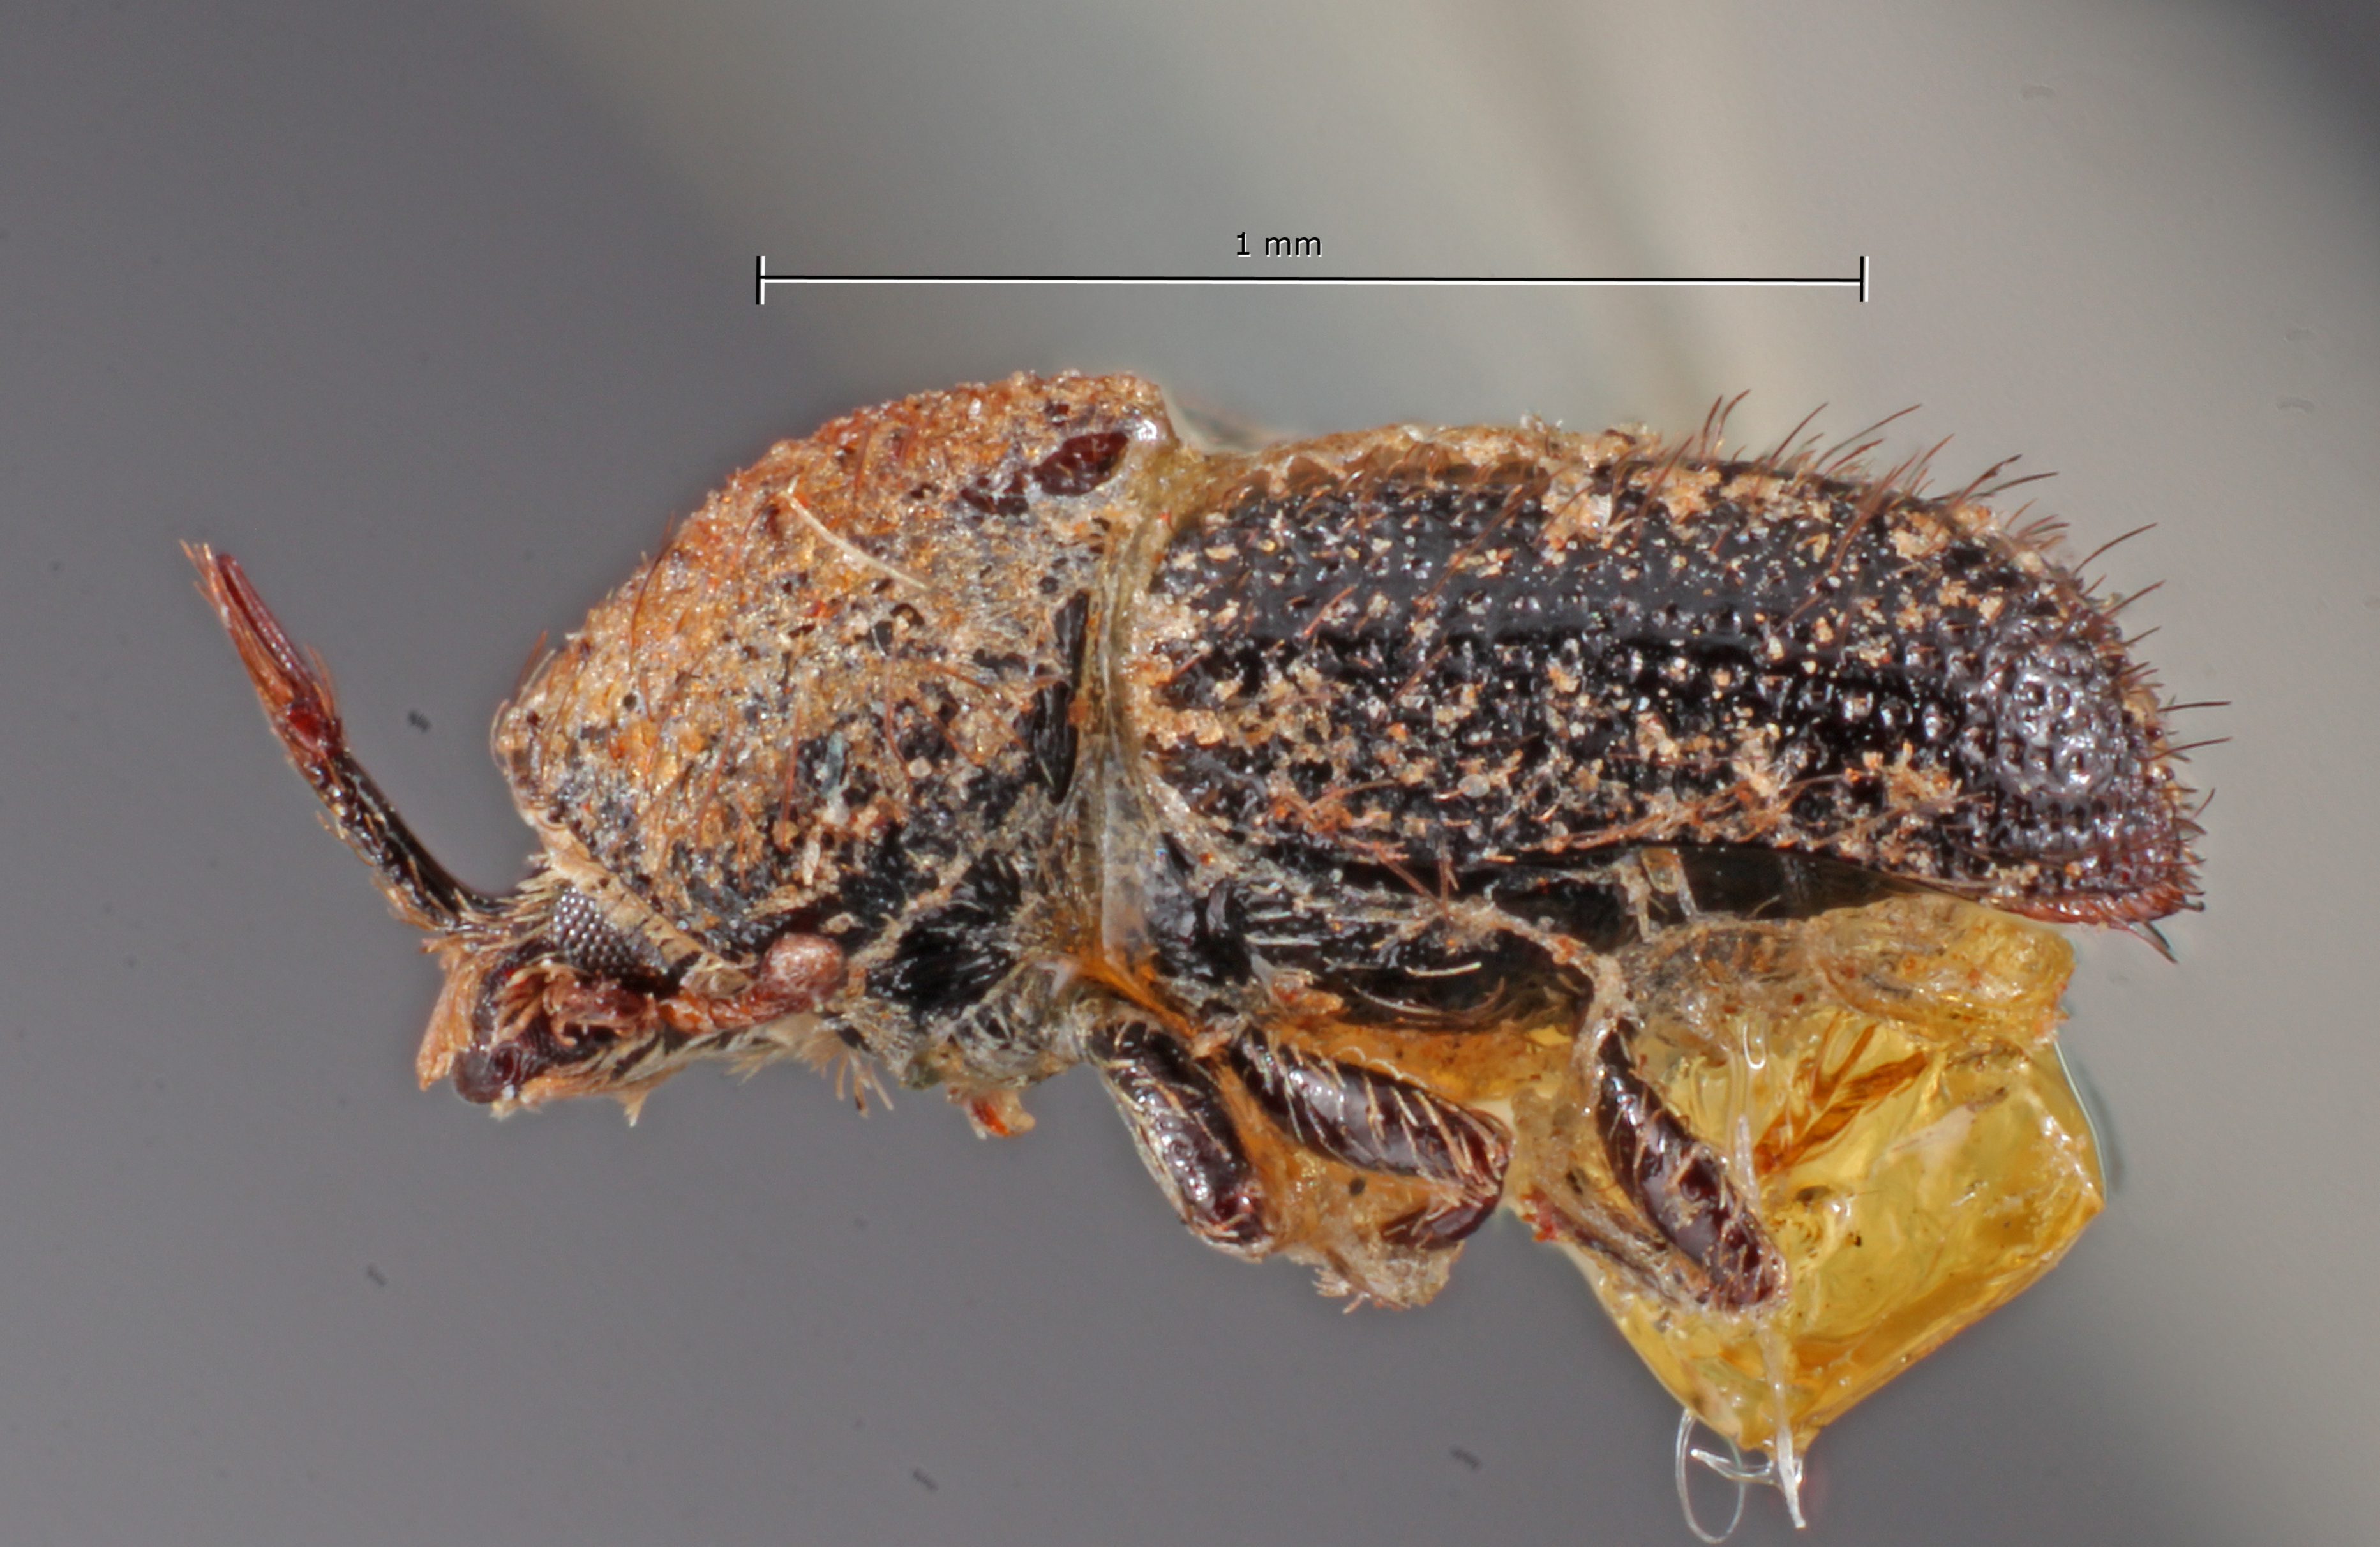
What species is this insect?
Cactopinus koebelei
